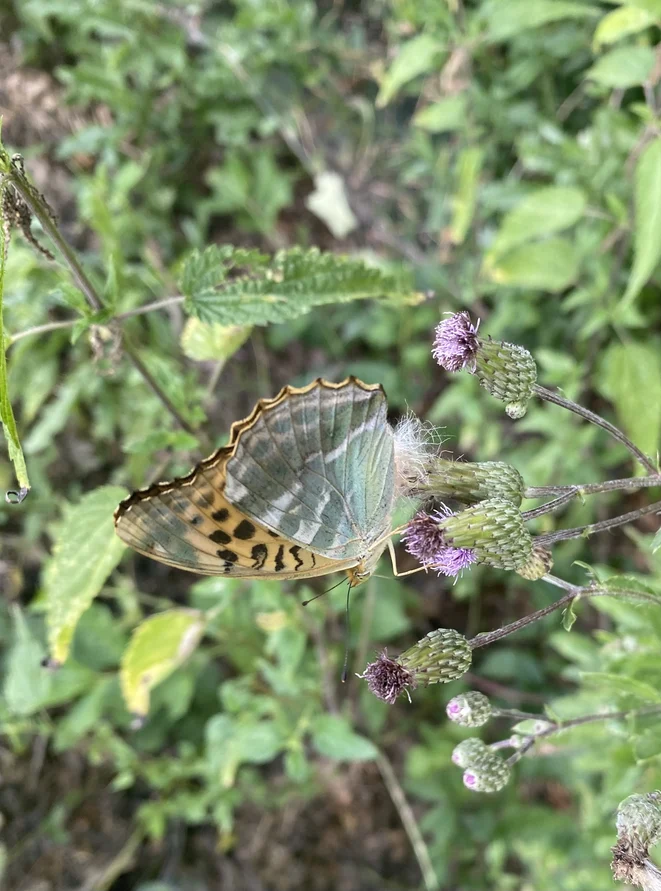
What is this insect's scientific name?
Argynnis paphia
